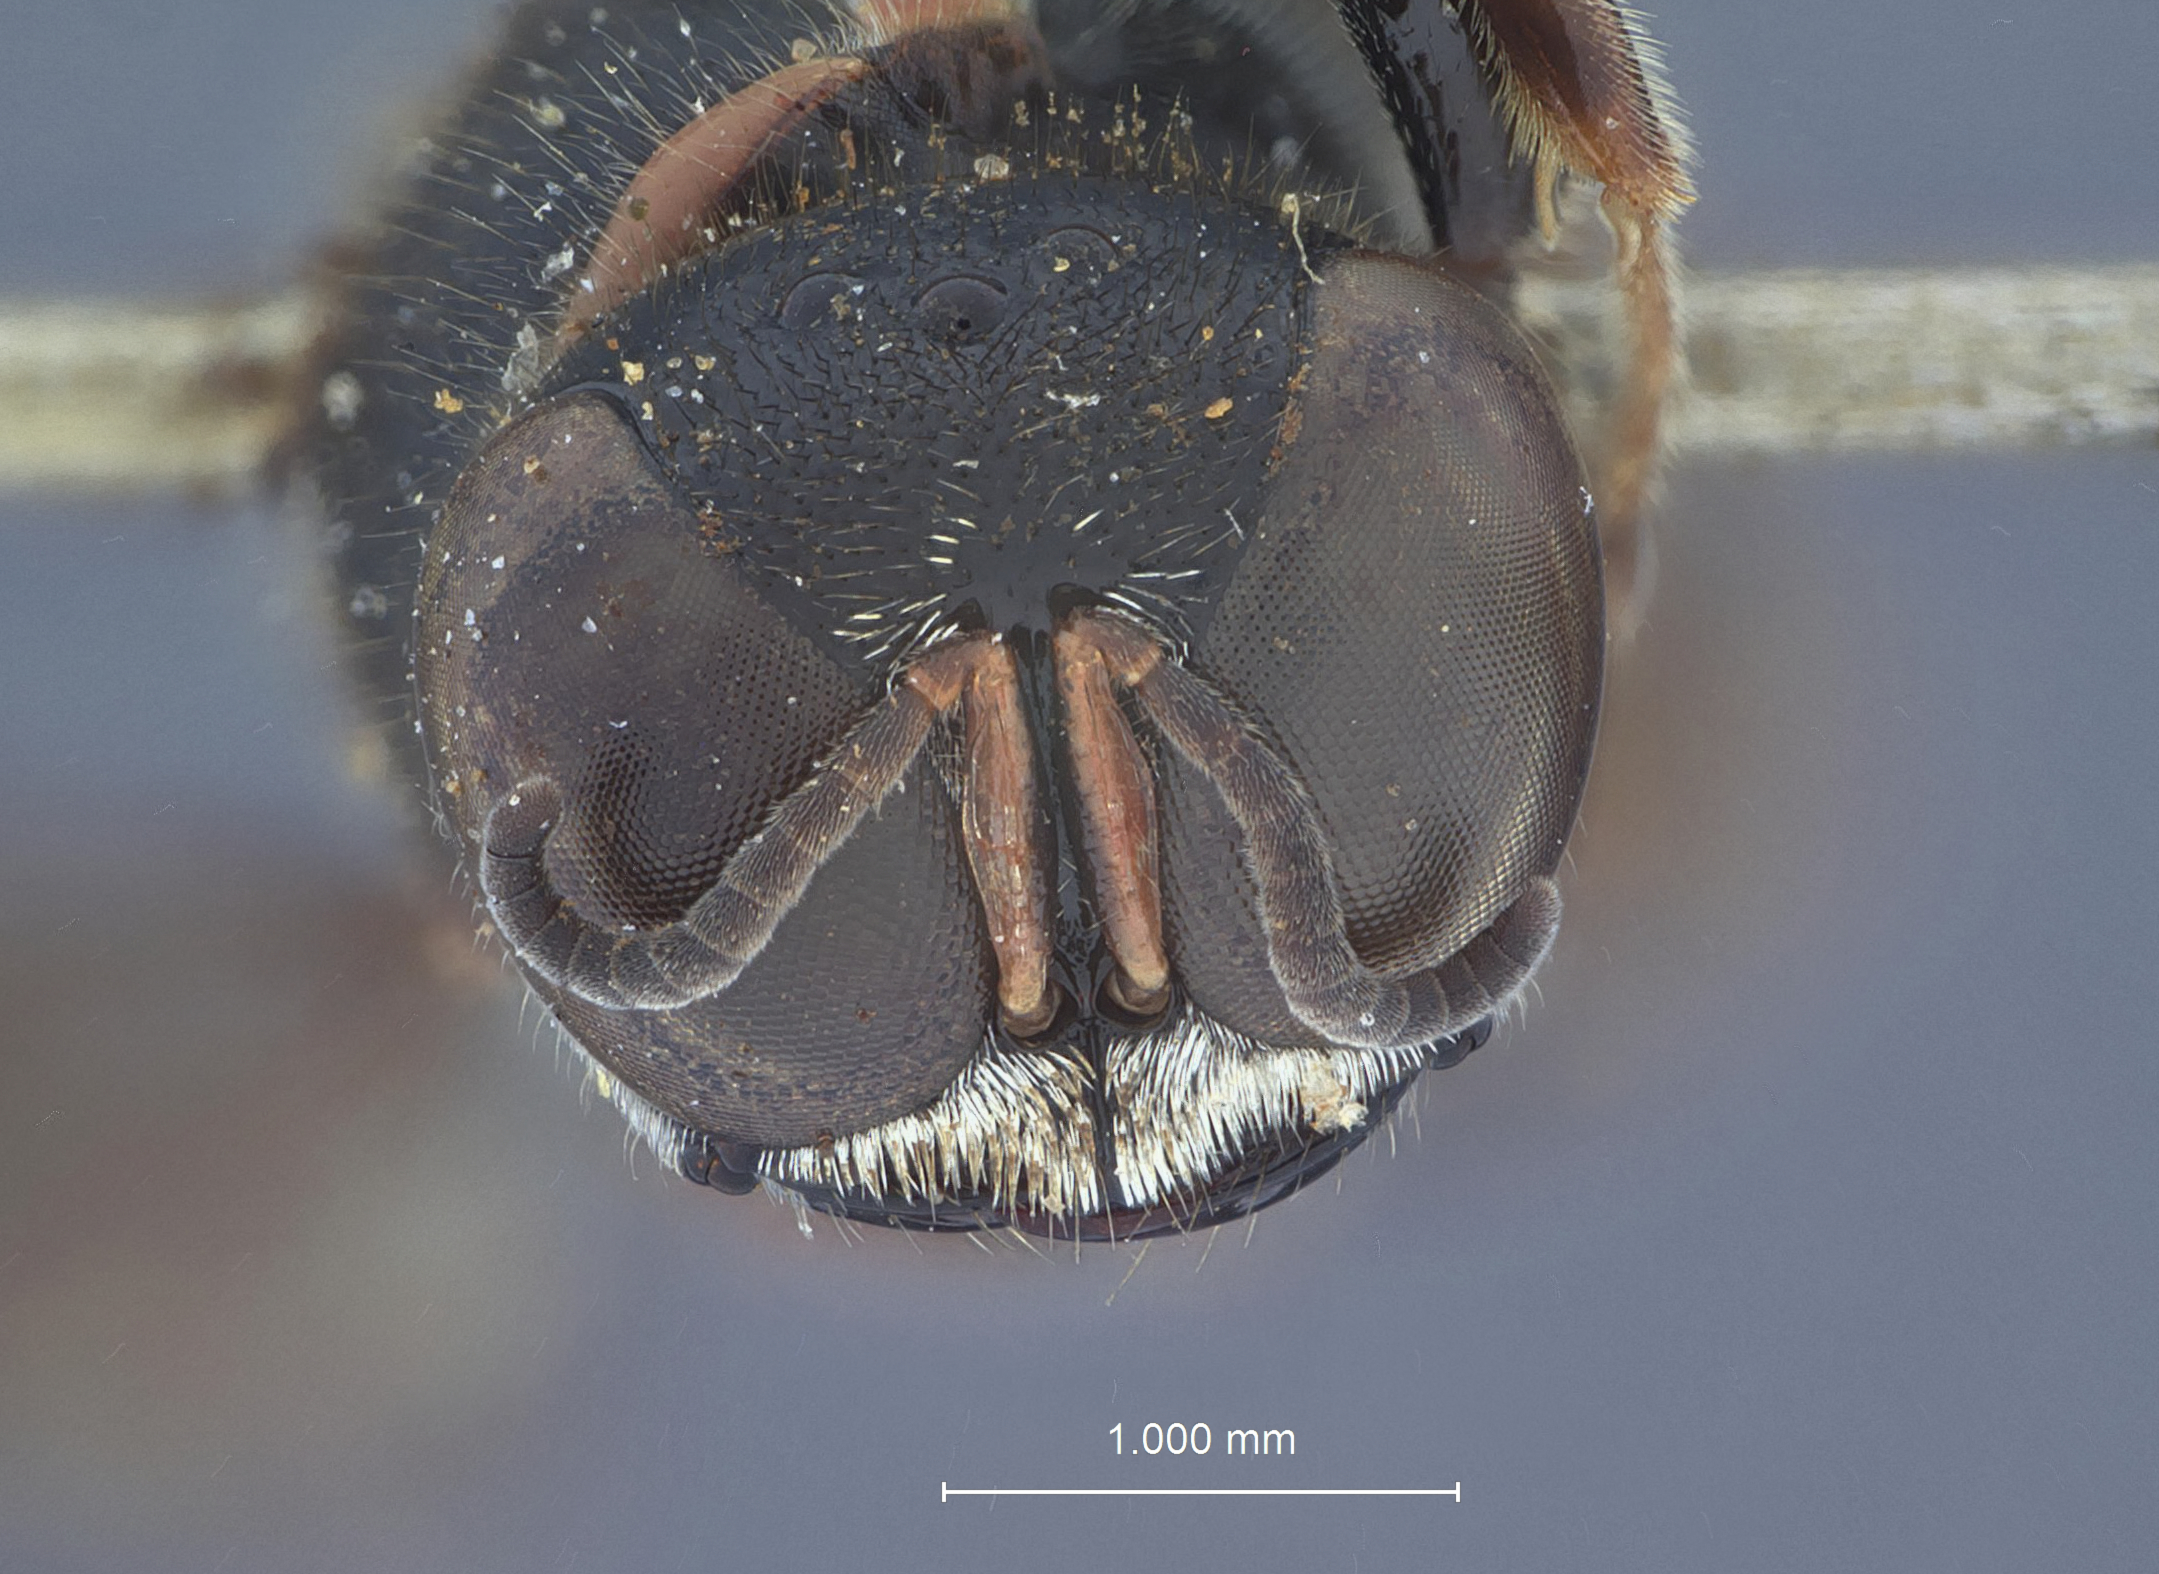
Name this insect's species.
Dasyproctus toxopteru
